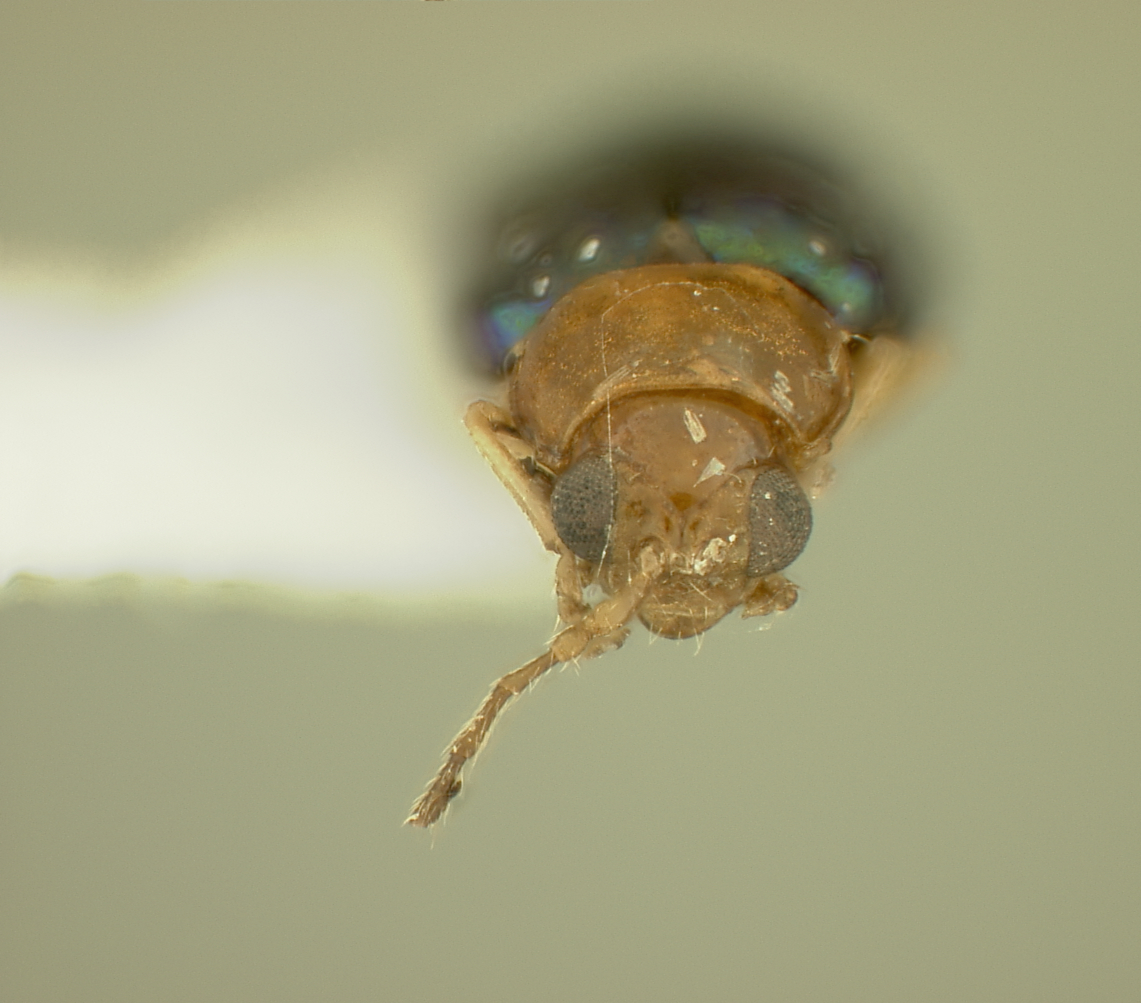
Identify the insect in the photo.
Homoschema pseudobuscki
